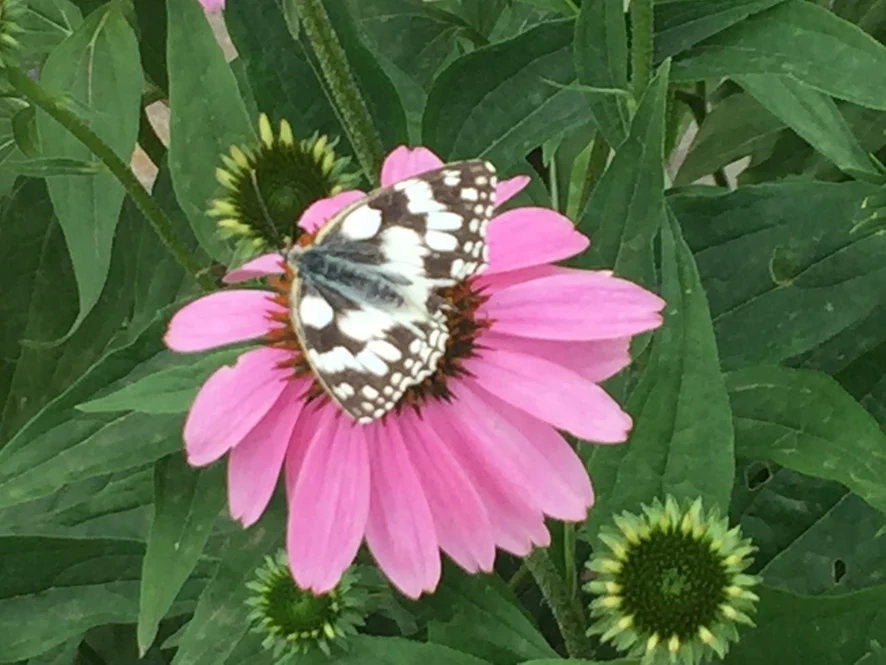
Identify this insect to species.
Melanargia galathea
